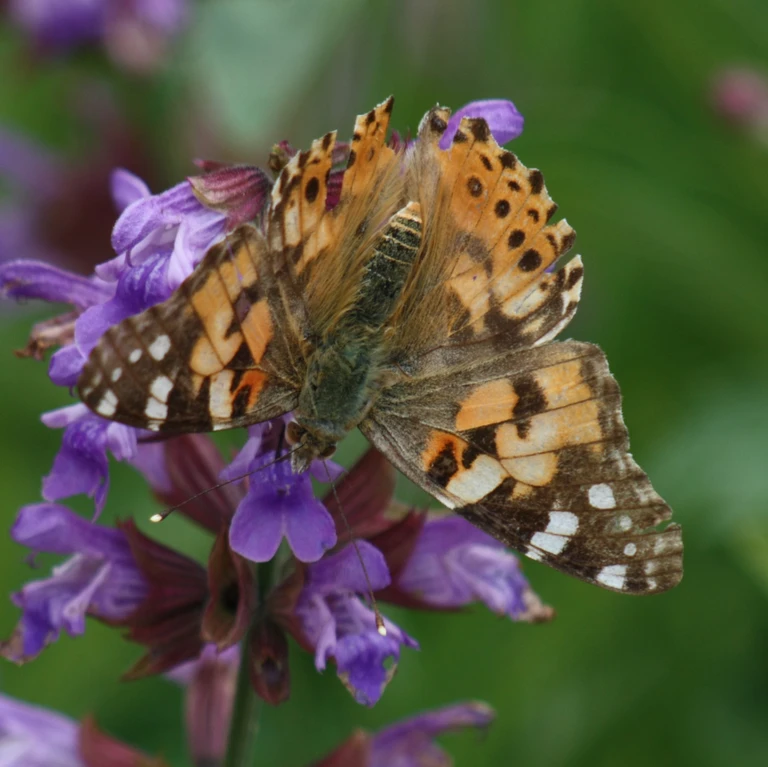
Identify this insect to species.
Vanessa cardui
